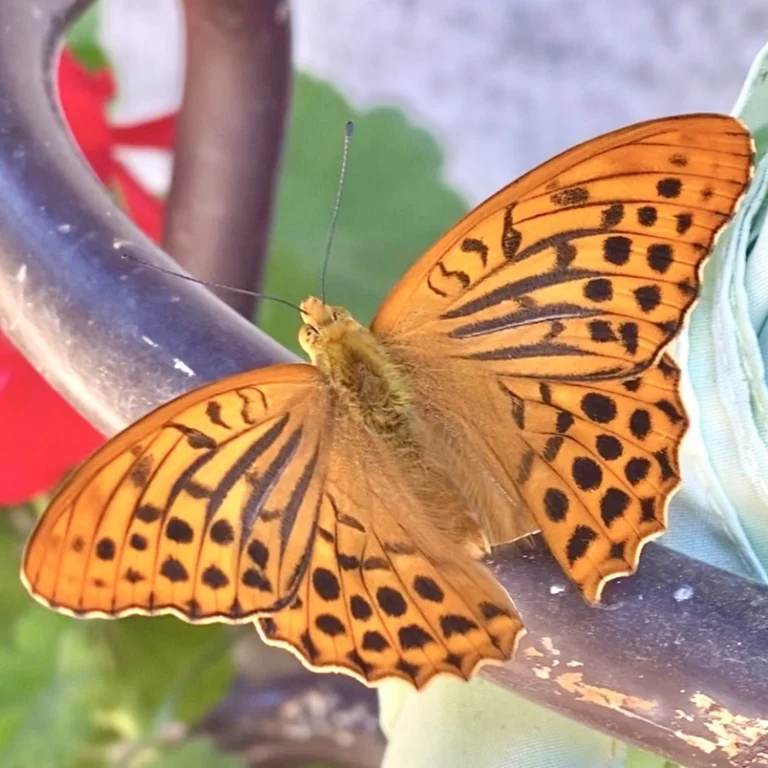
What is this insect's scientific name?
Argynnis paphia
